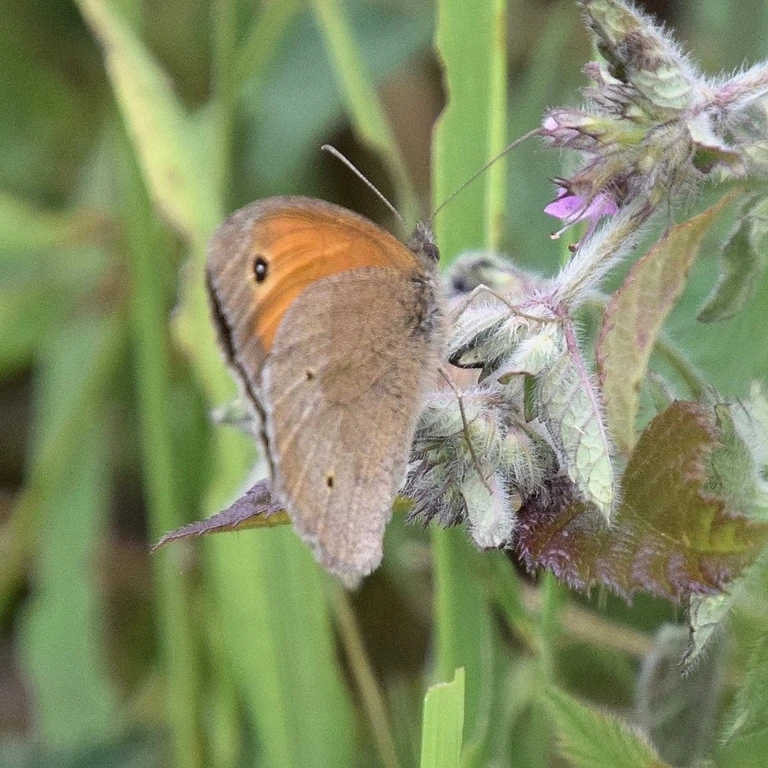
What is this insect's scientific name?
Maniola jurtina
